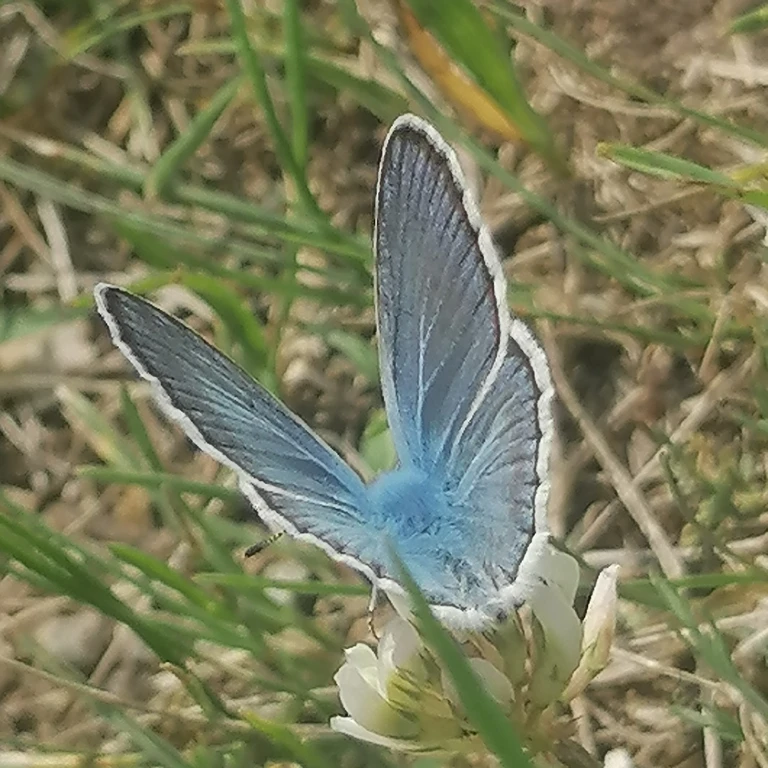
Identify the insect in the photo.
Polyommatus dorylas
